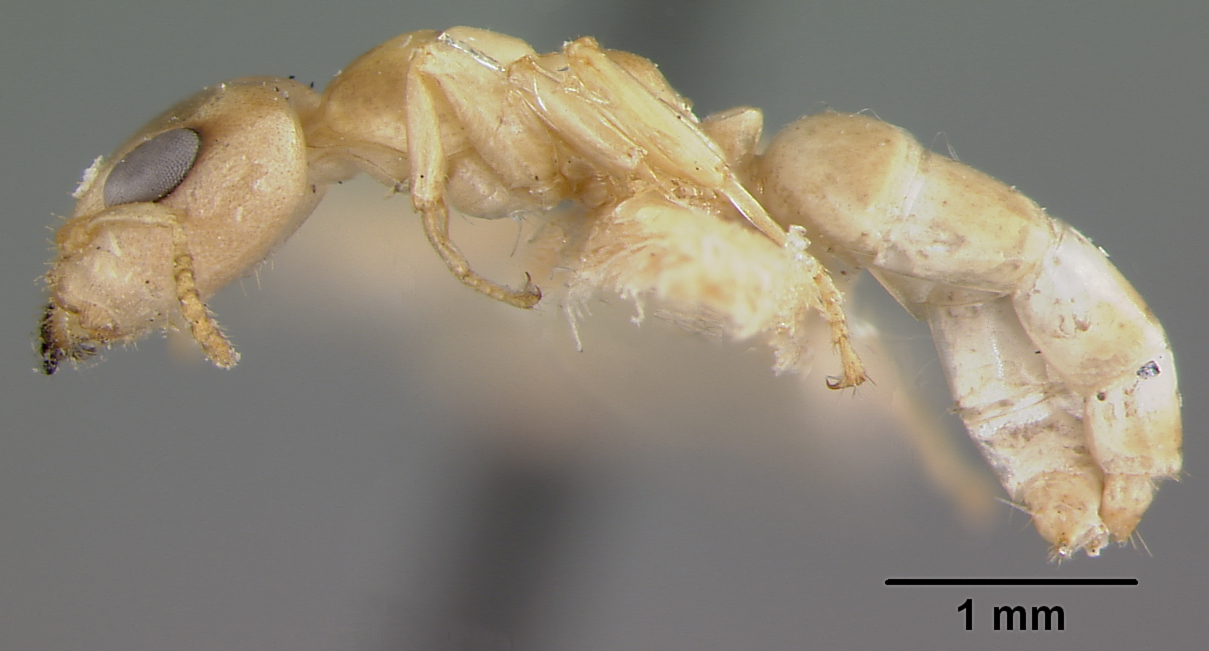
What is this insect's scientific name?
Gesomyrmex kalshoveni
